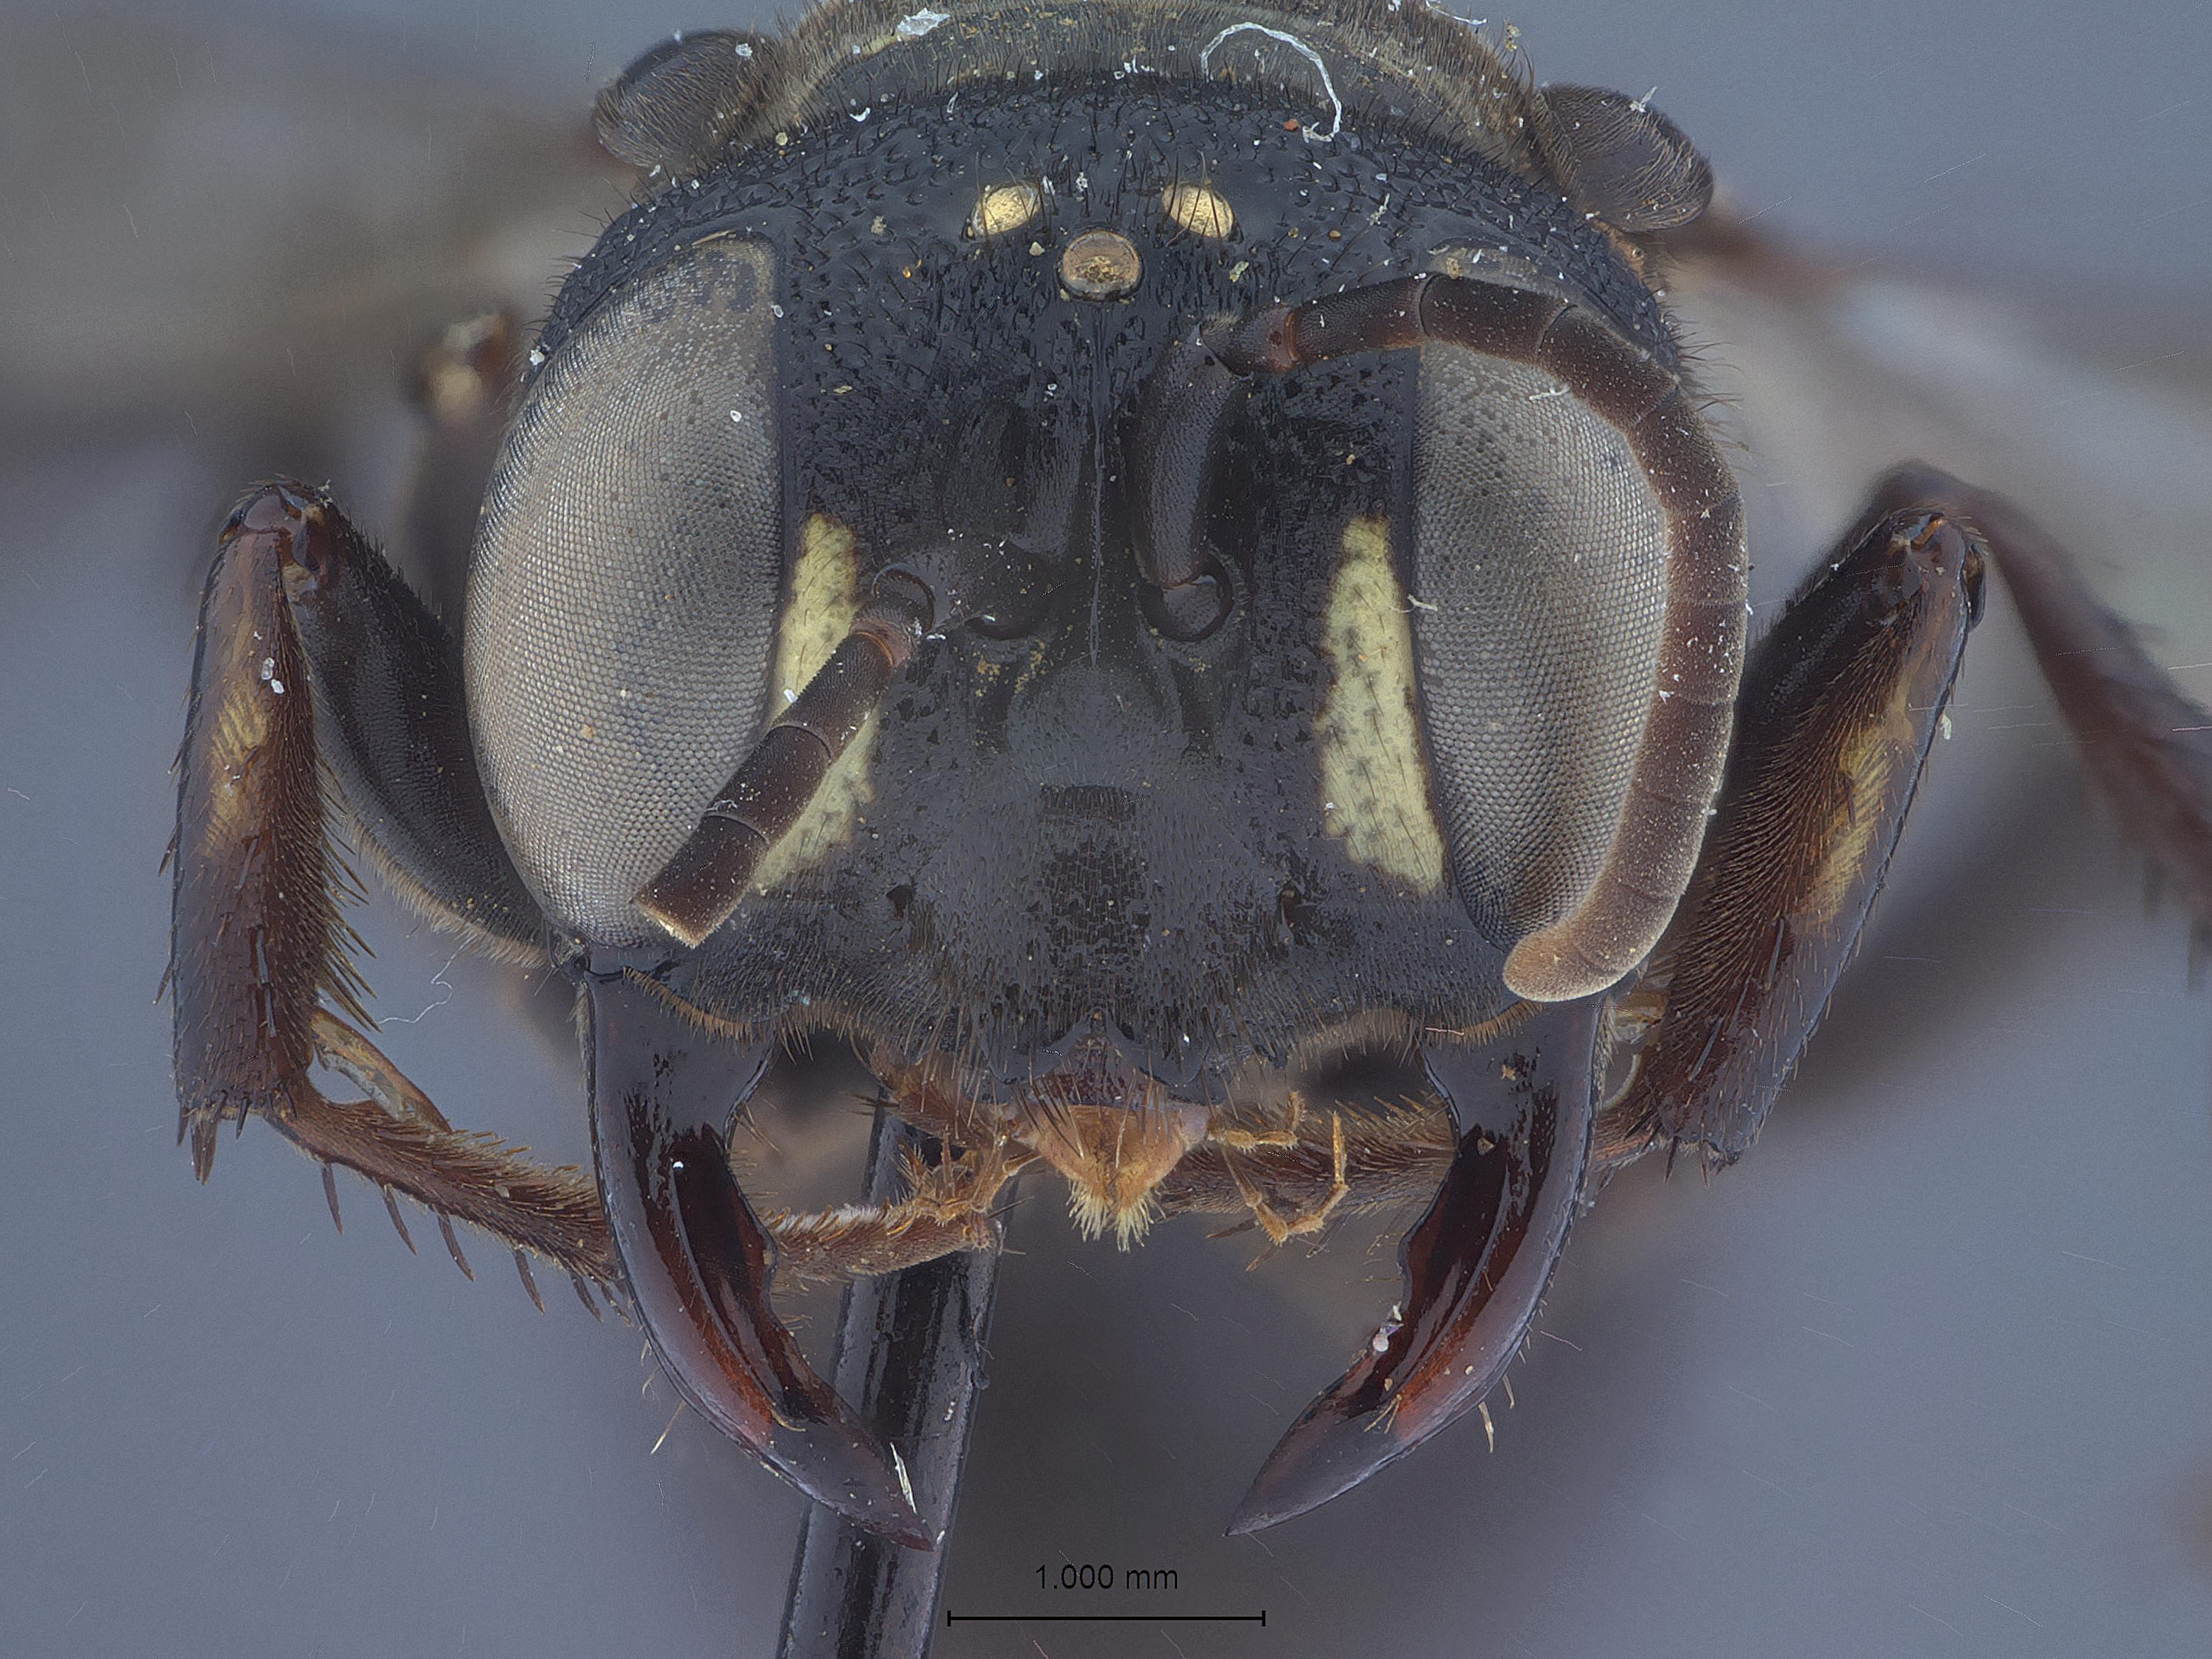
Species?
Microbembex mosdonta
